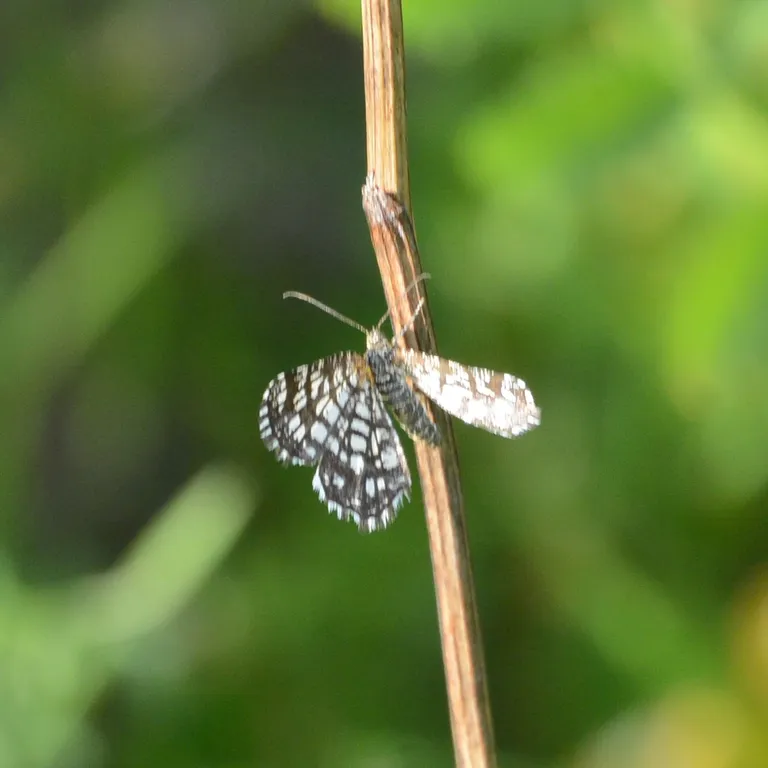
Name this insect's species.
Chiasmia clathrata
